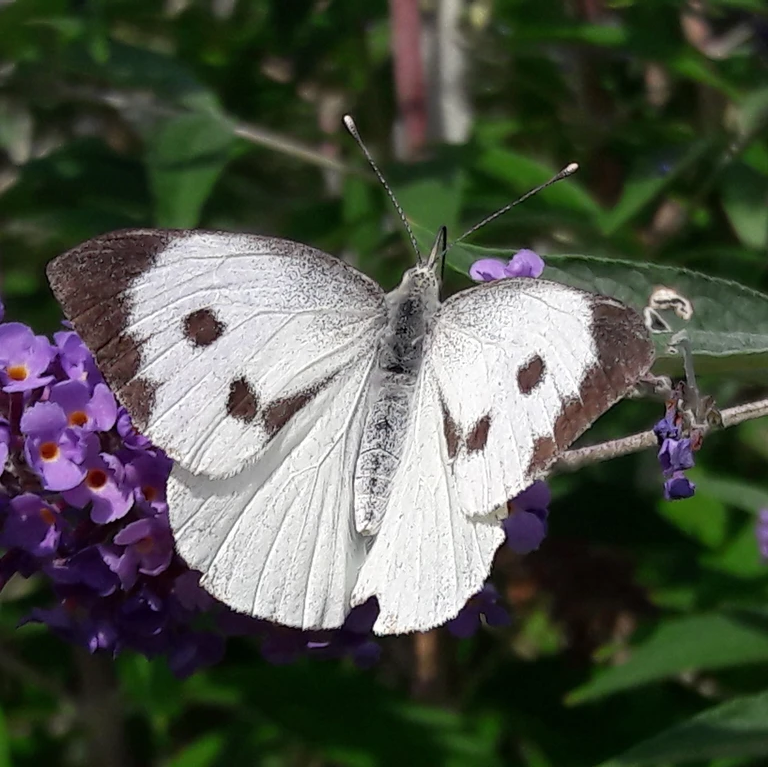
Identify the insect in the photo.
Pieris brassicae
